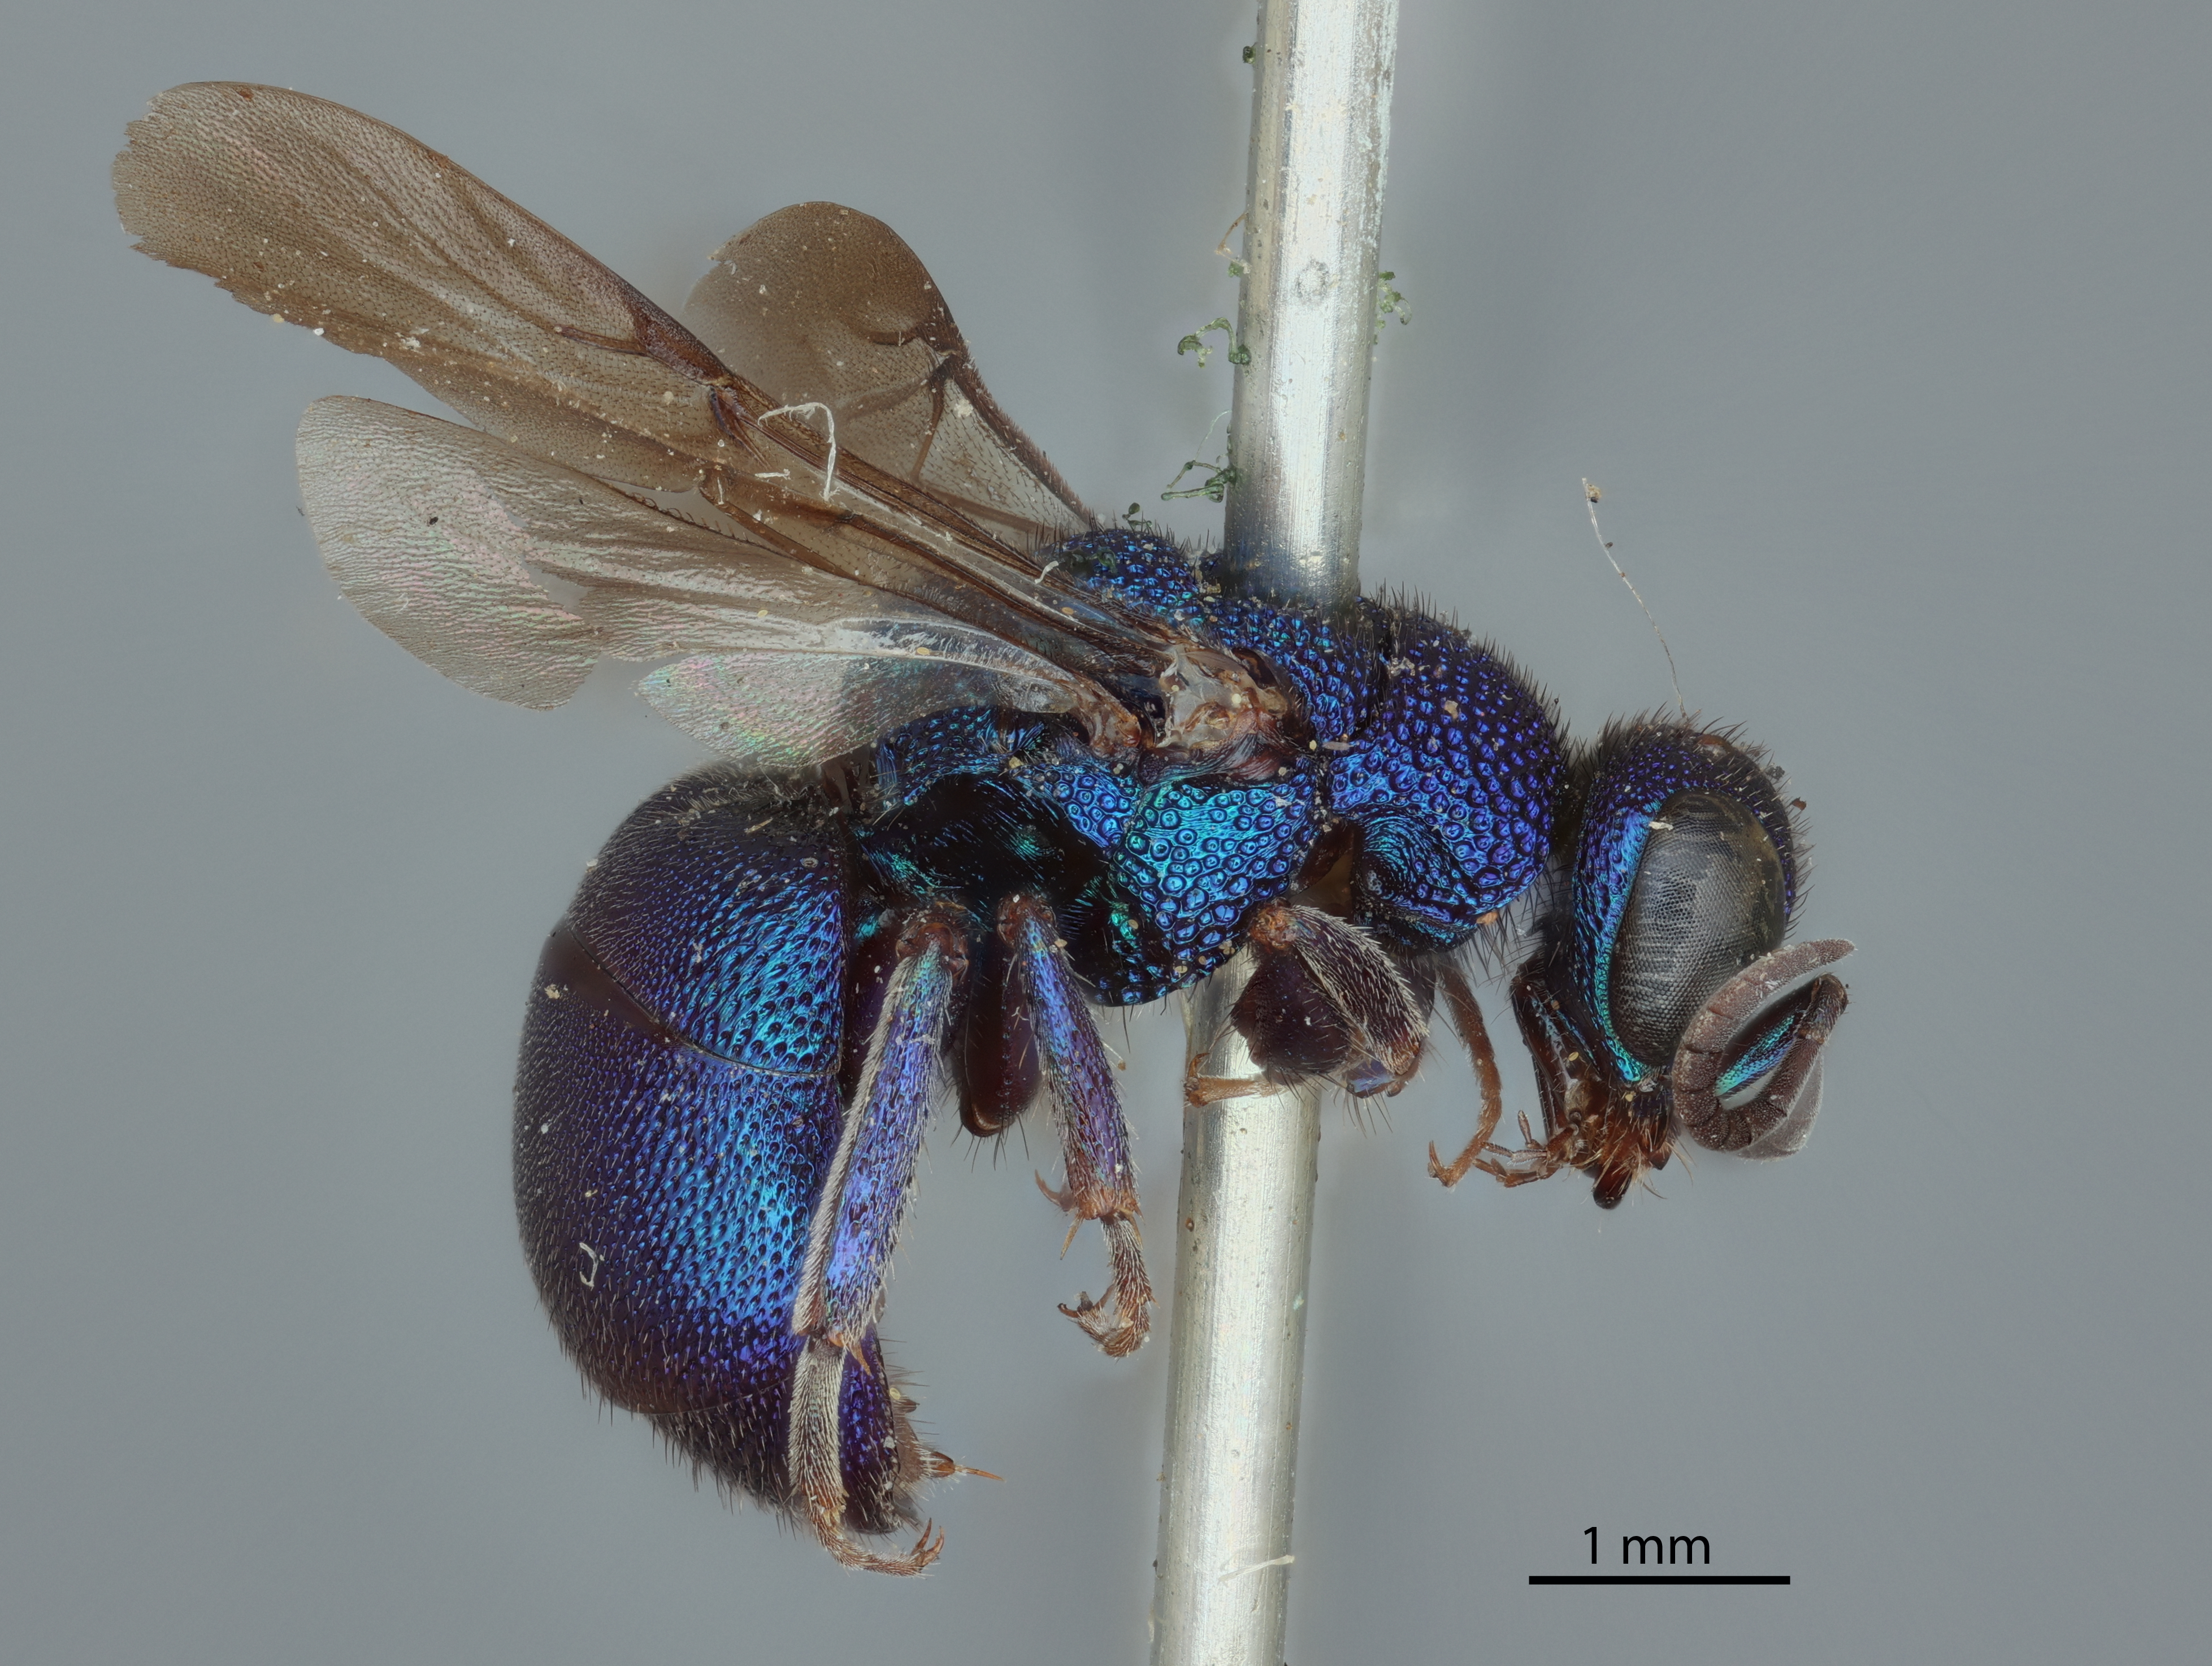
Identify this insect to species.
Hedychridium polygoni
